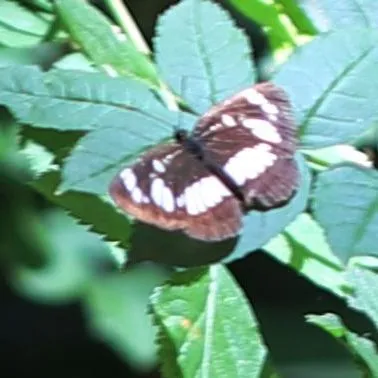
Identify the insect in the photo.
Neptis rivularis
